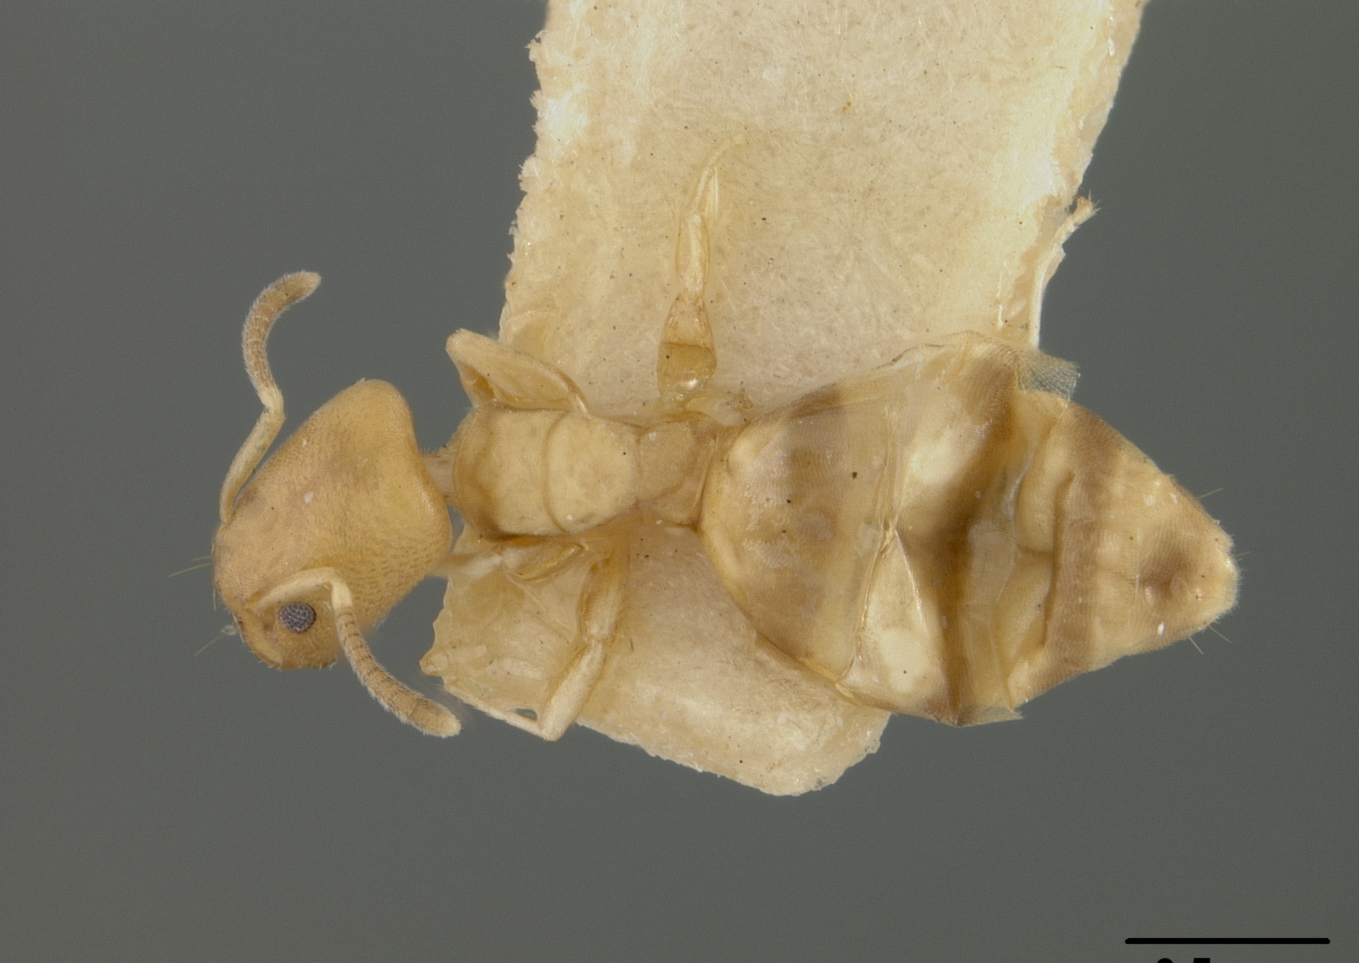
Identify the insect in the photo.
Zatapinoma wheeleri
